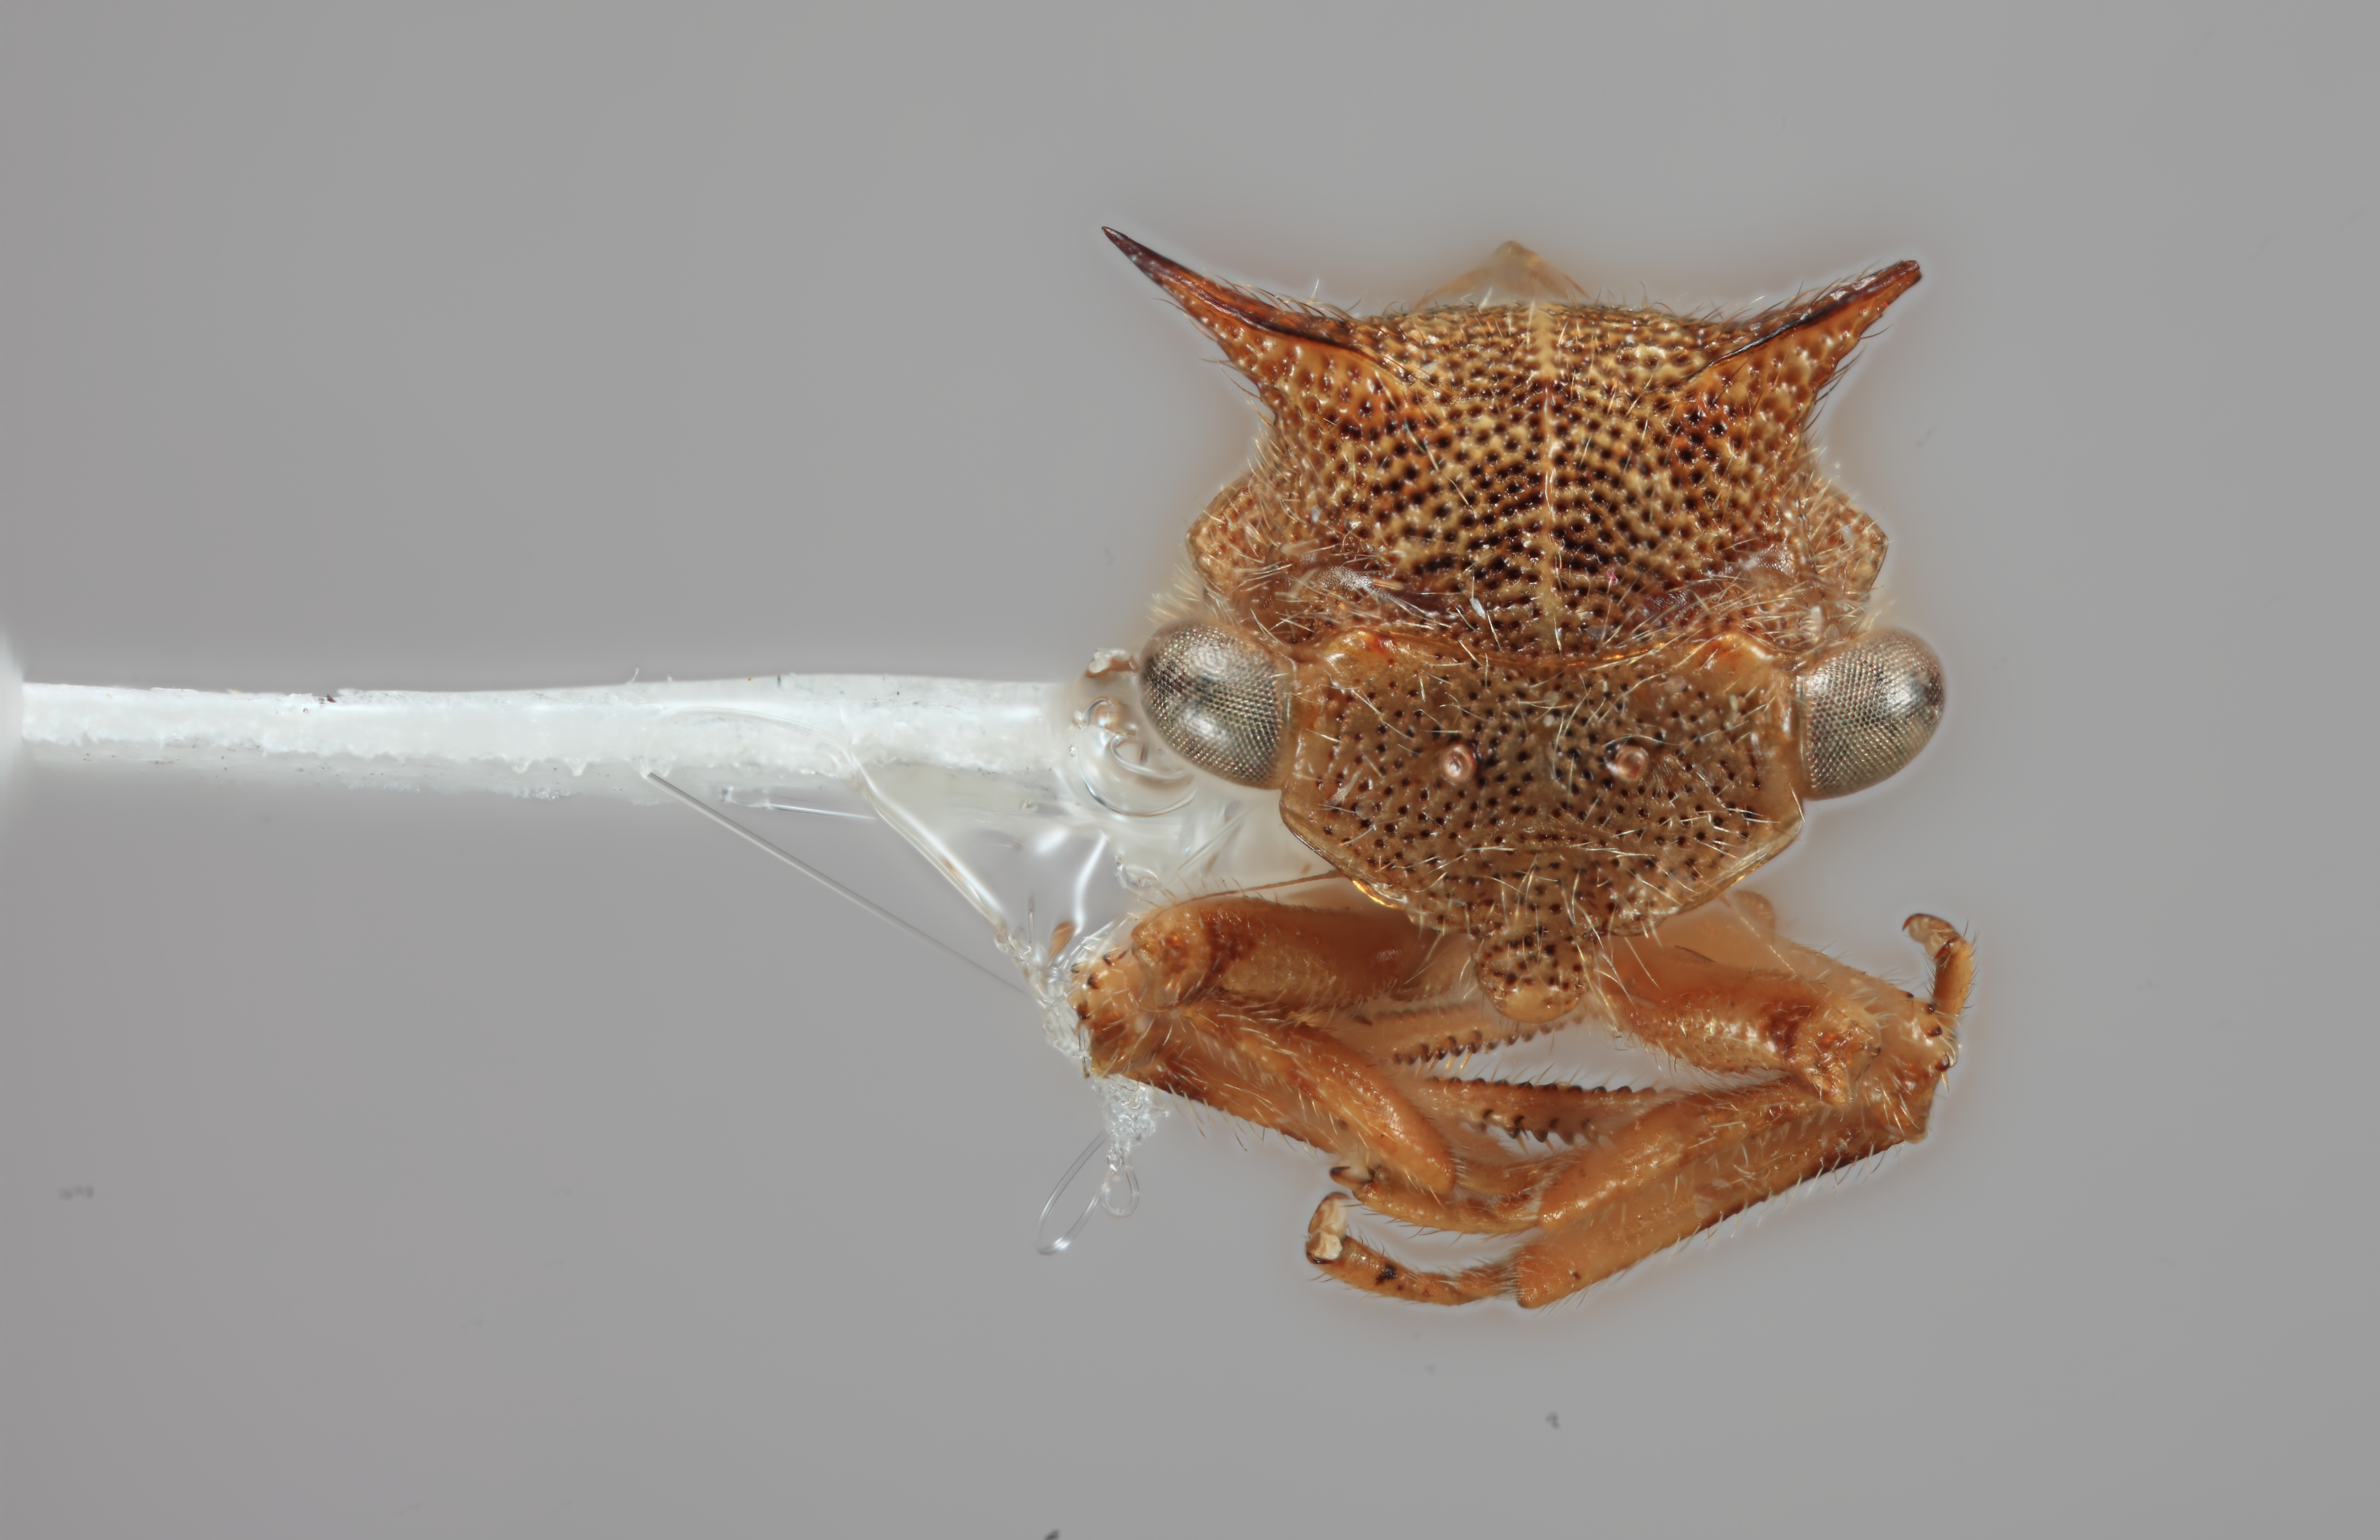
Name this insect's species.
Tolania risa
